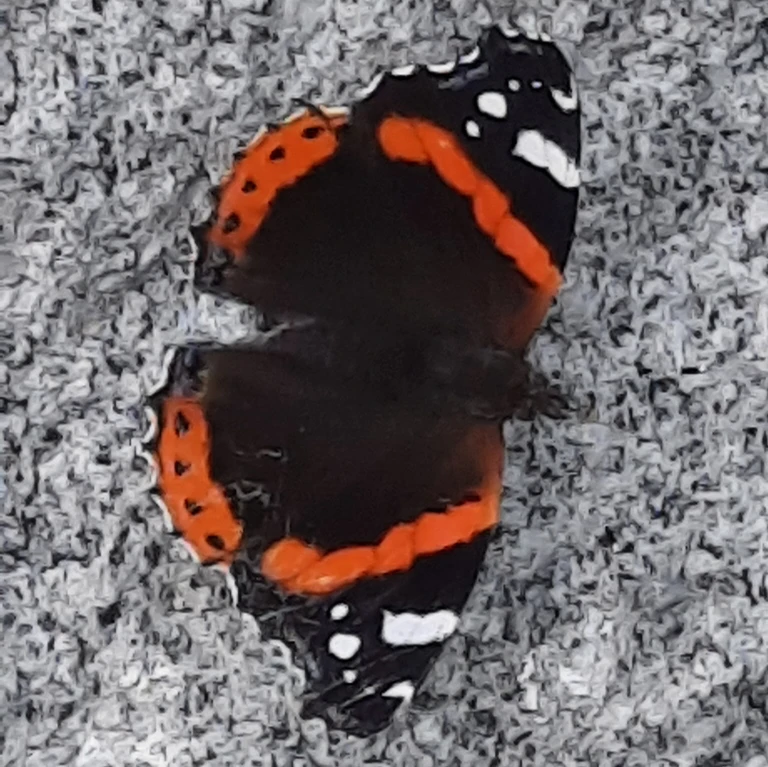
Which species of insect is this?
Vanessa atalanta
